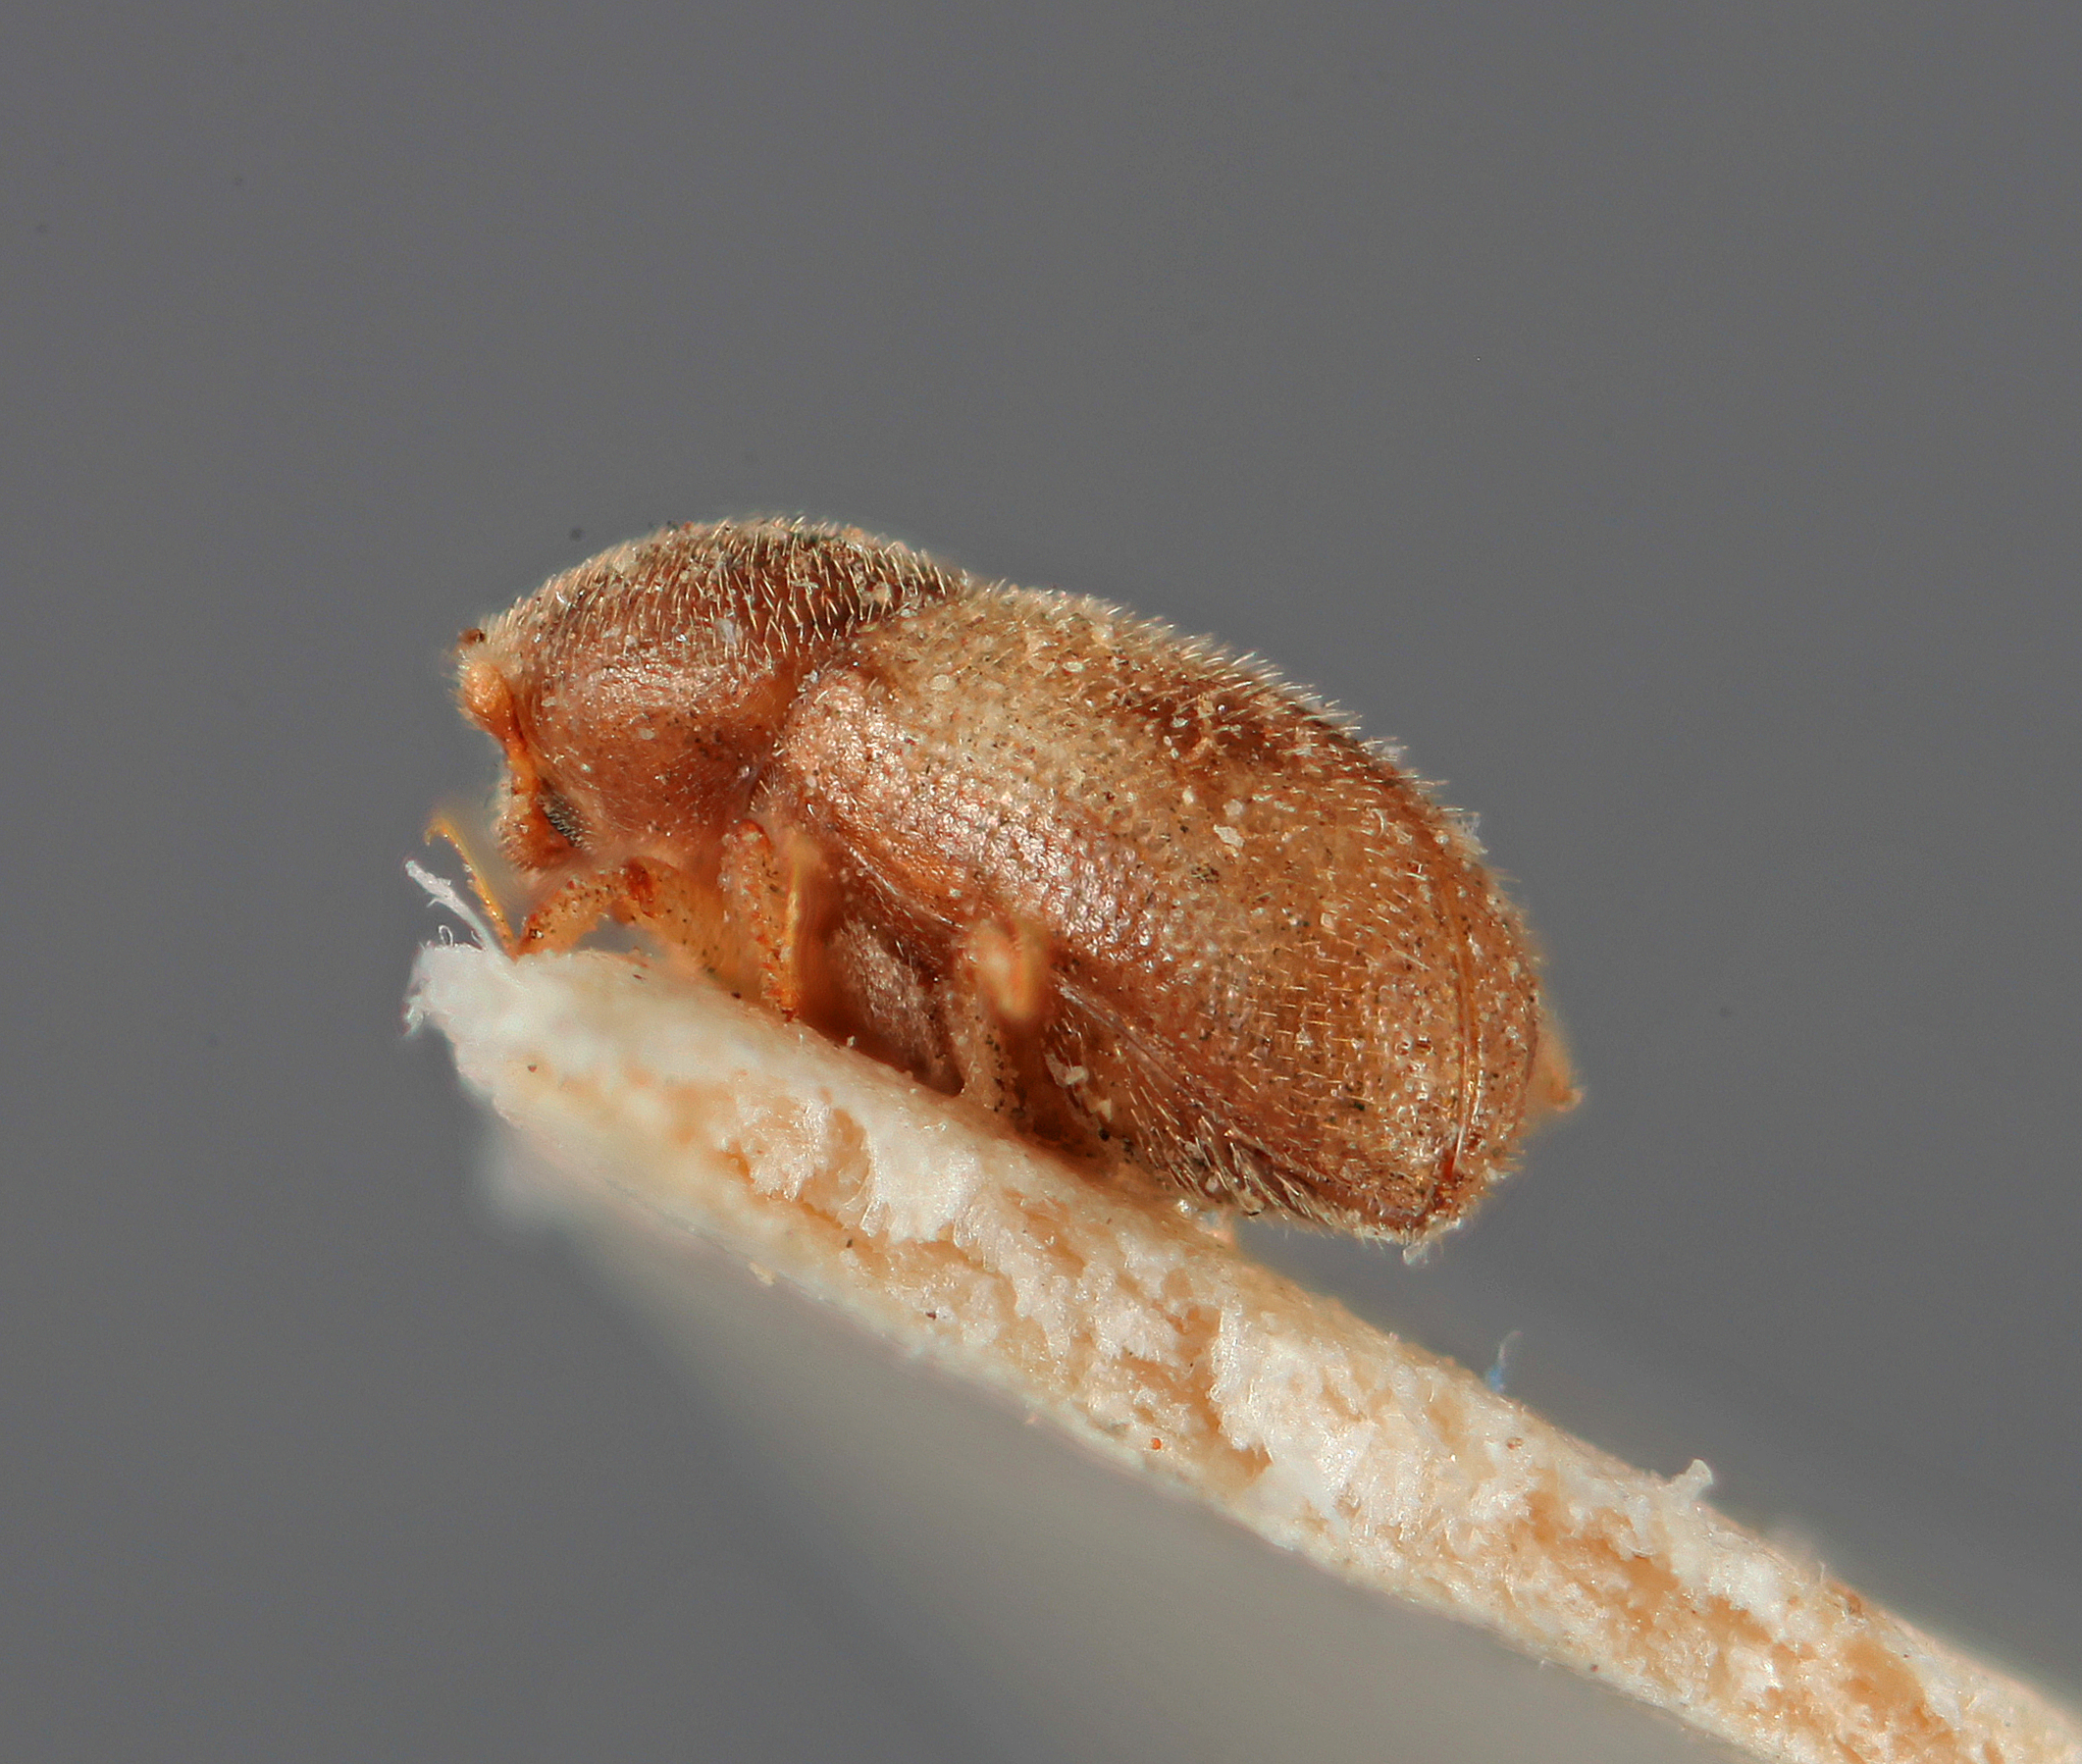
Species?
Aphanarthrum royaleanum
